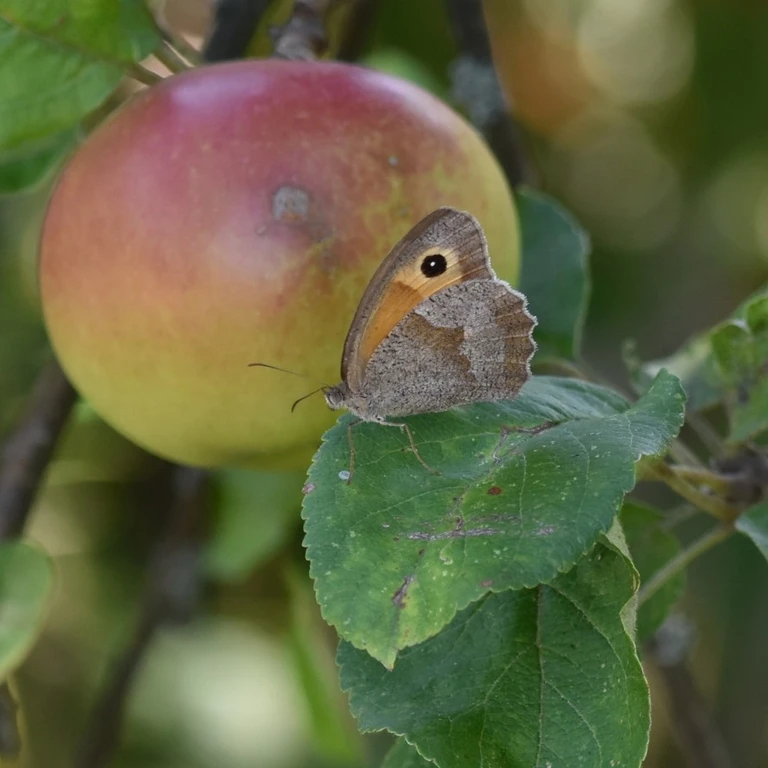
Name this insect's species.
Maniola jurtina
